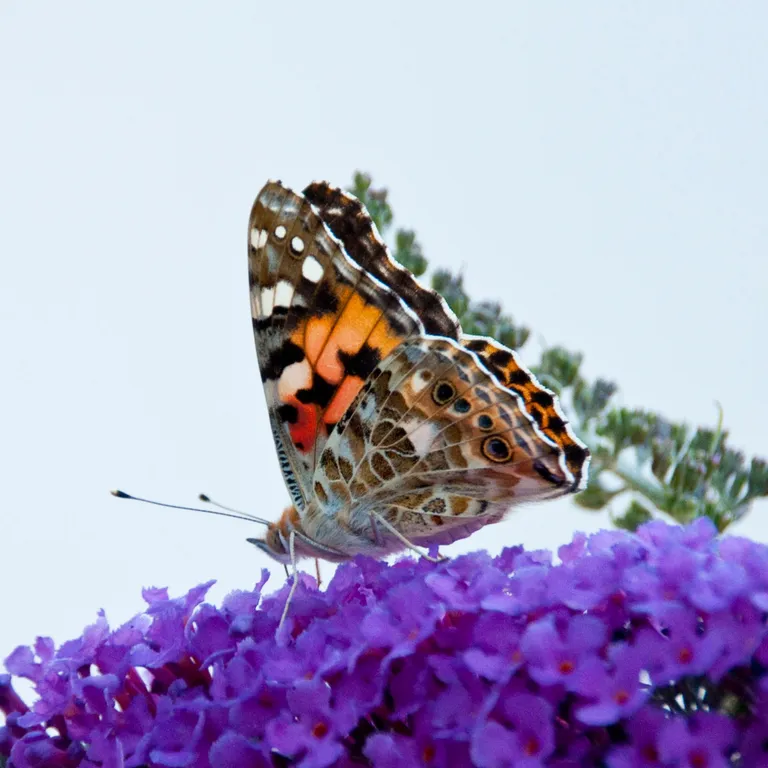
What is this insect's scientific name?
Vanessa cardui
